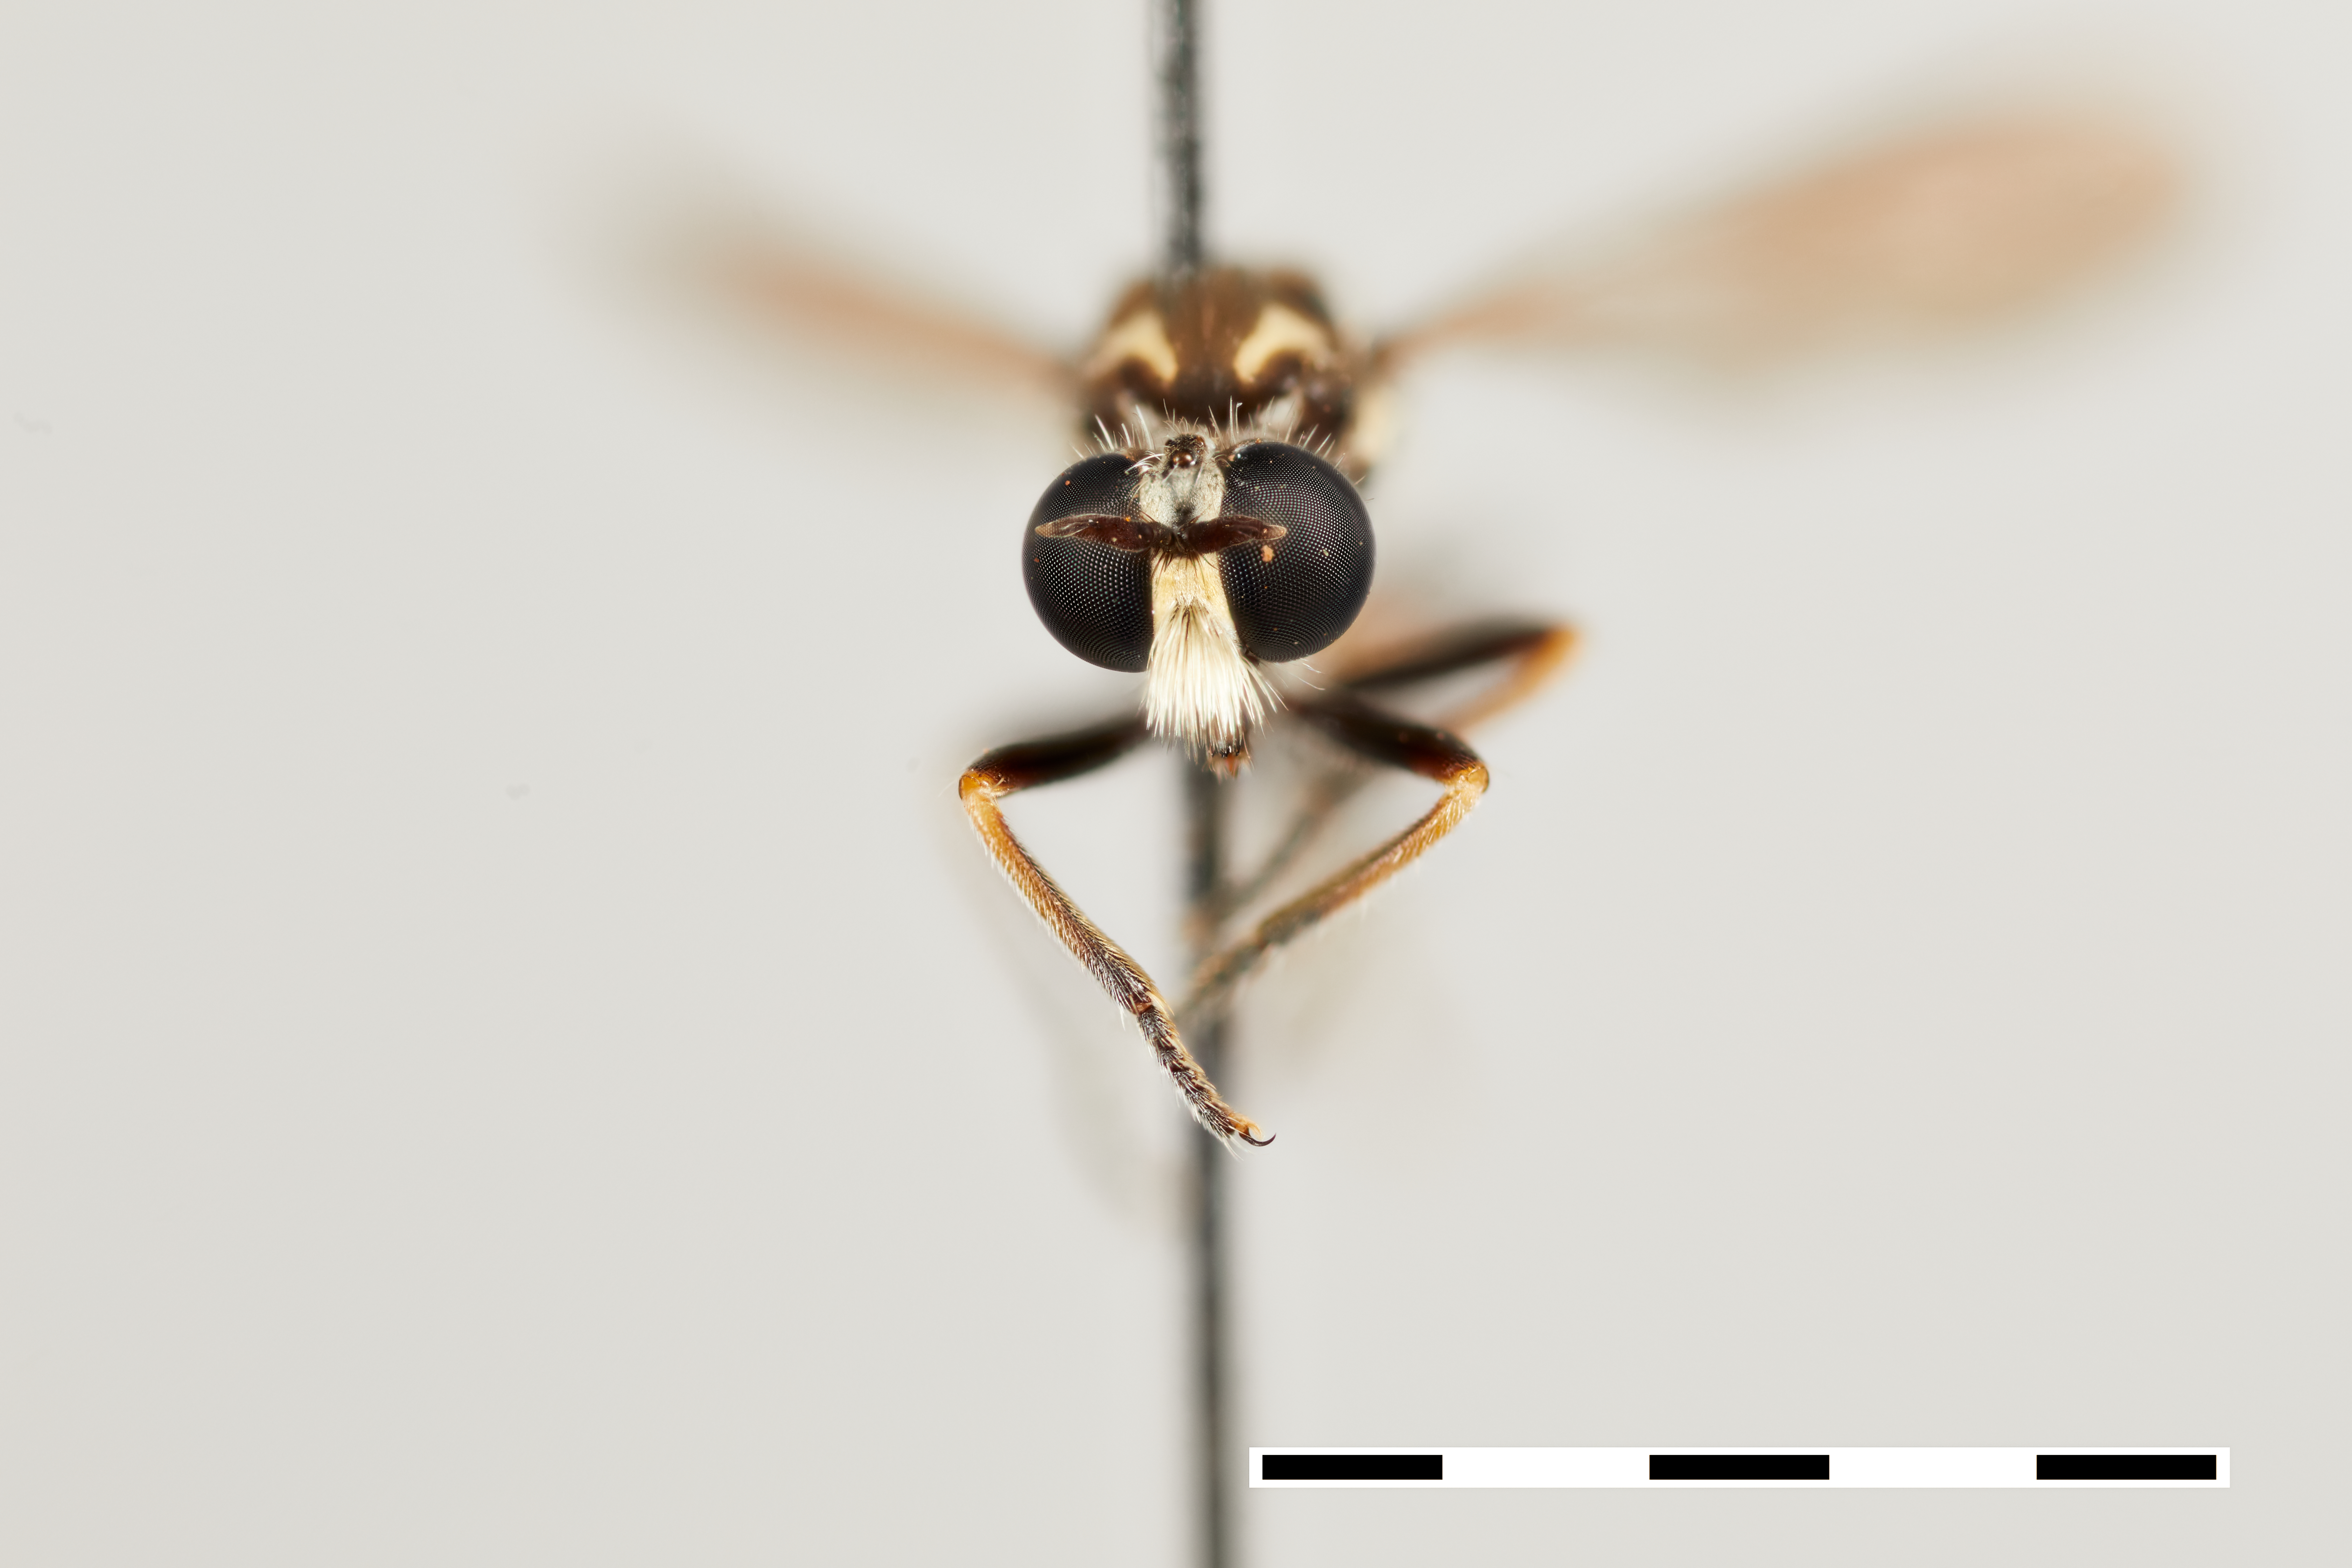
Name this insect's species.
Hynirhynchus zebra
